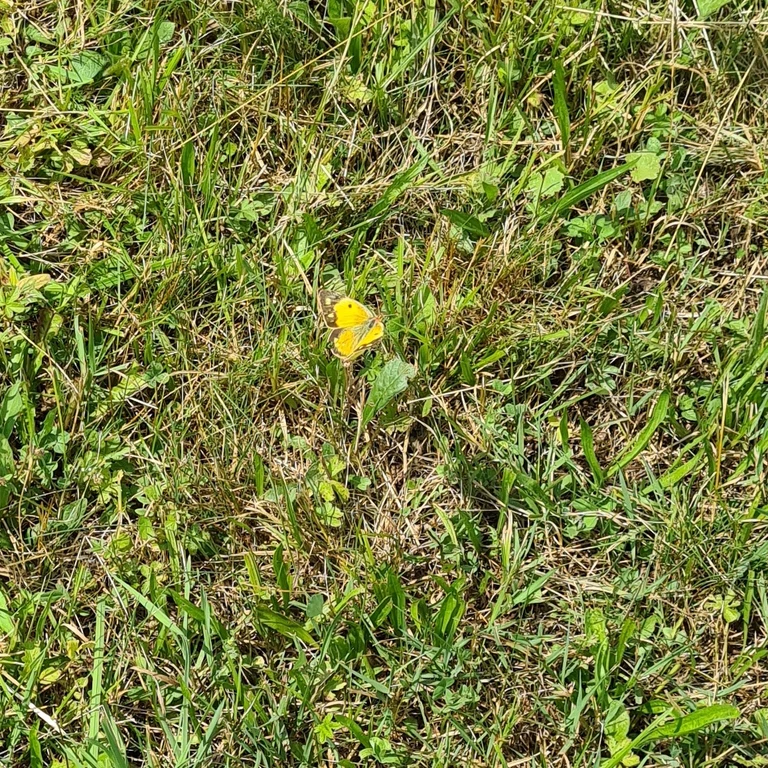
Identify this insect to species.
Colias croceus
